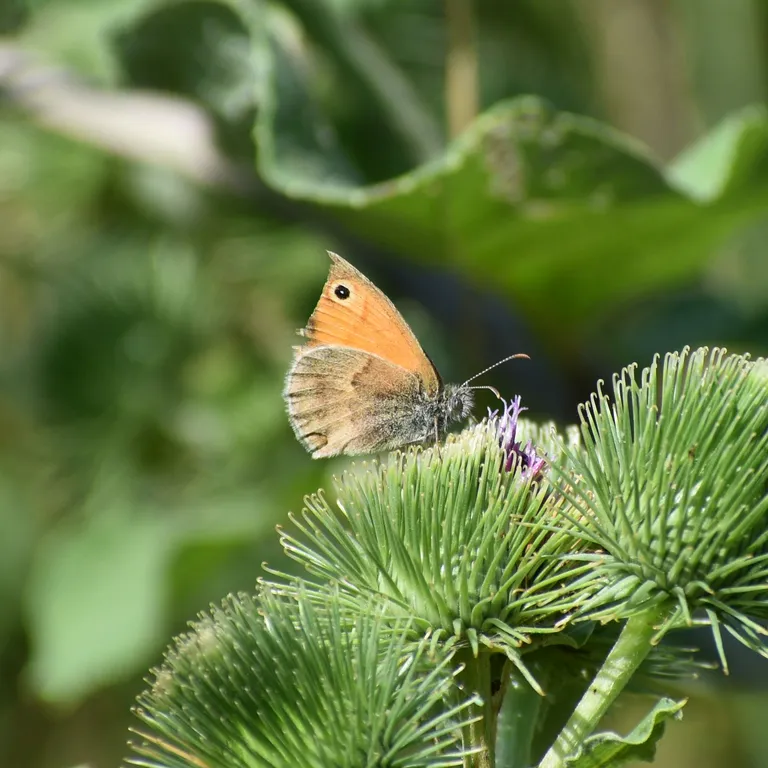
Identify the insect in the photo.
Coenonympha pamphilus
